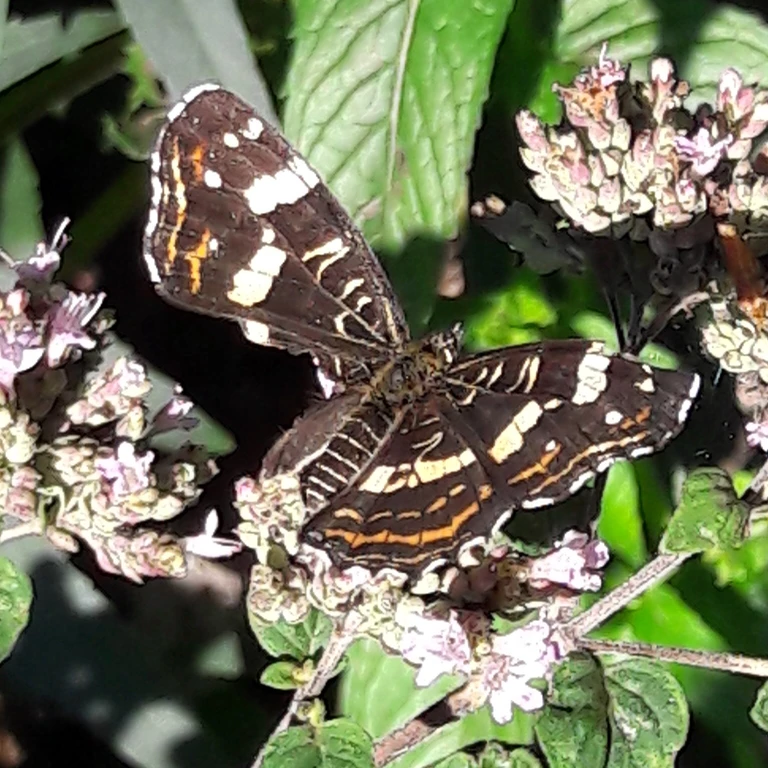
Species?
Araschnia levana
